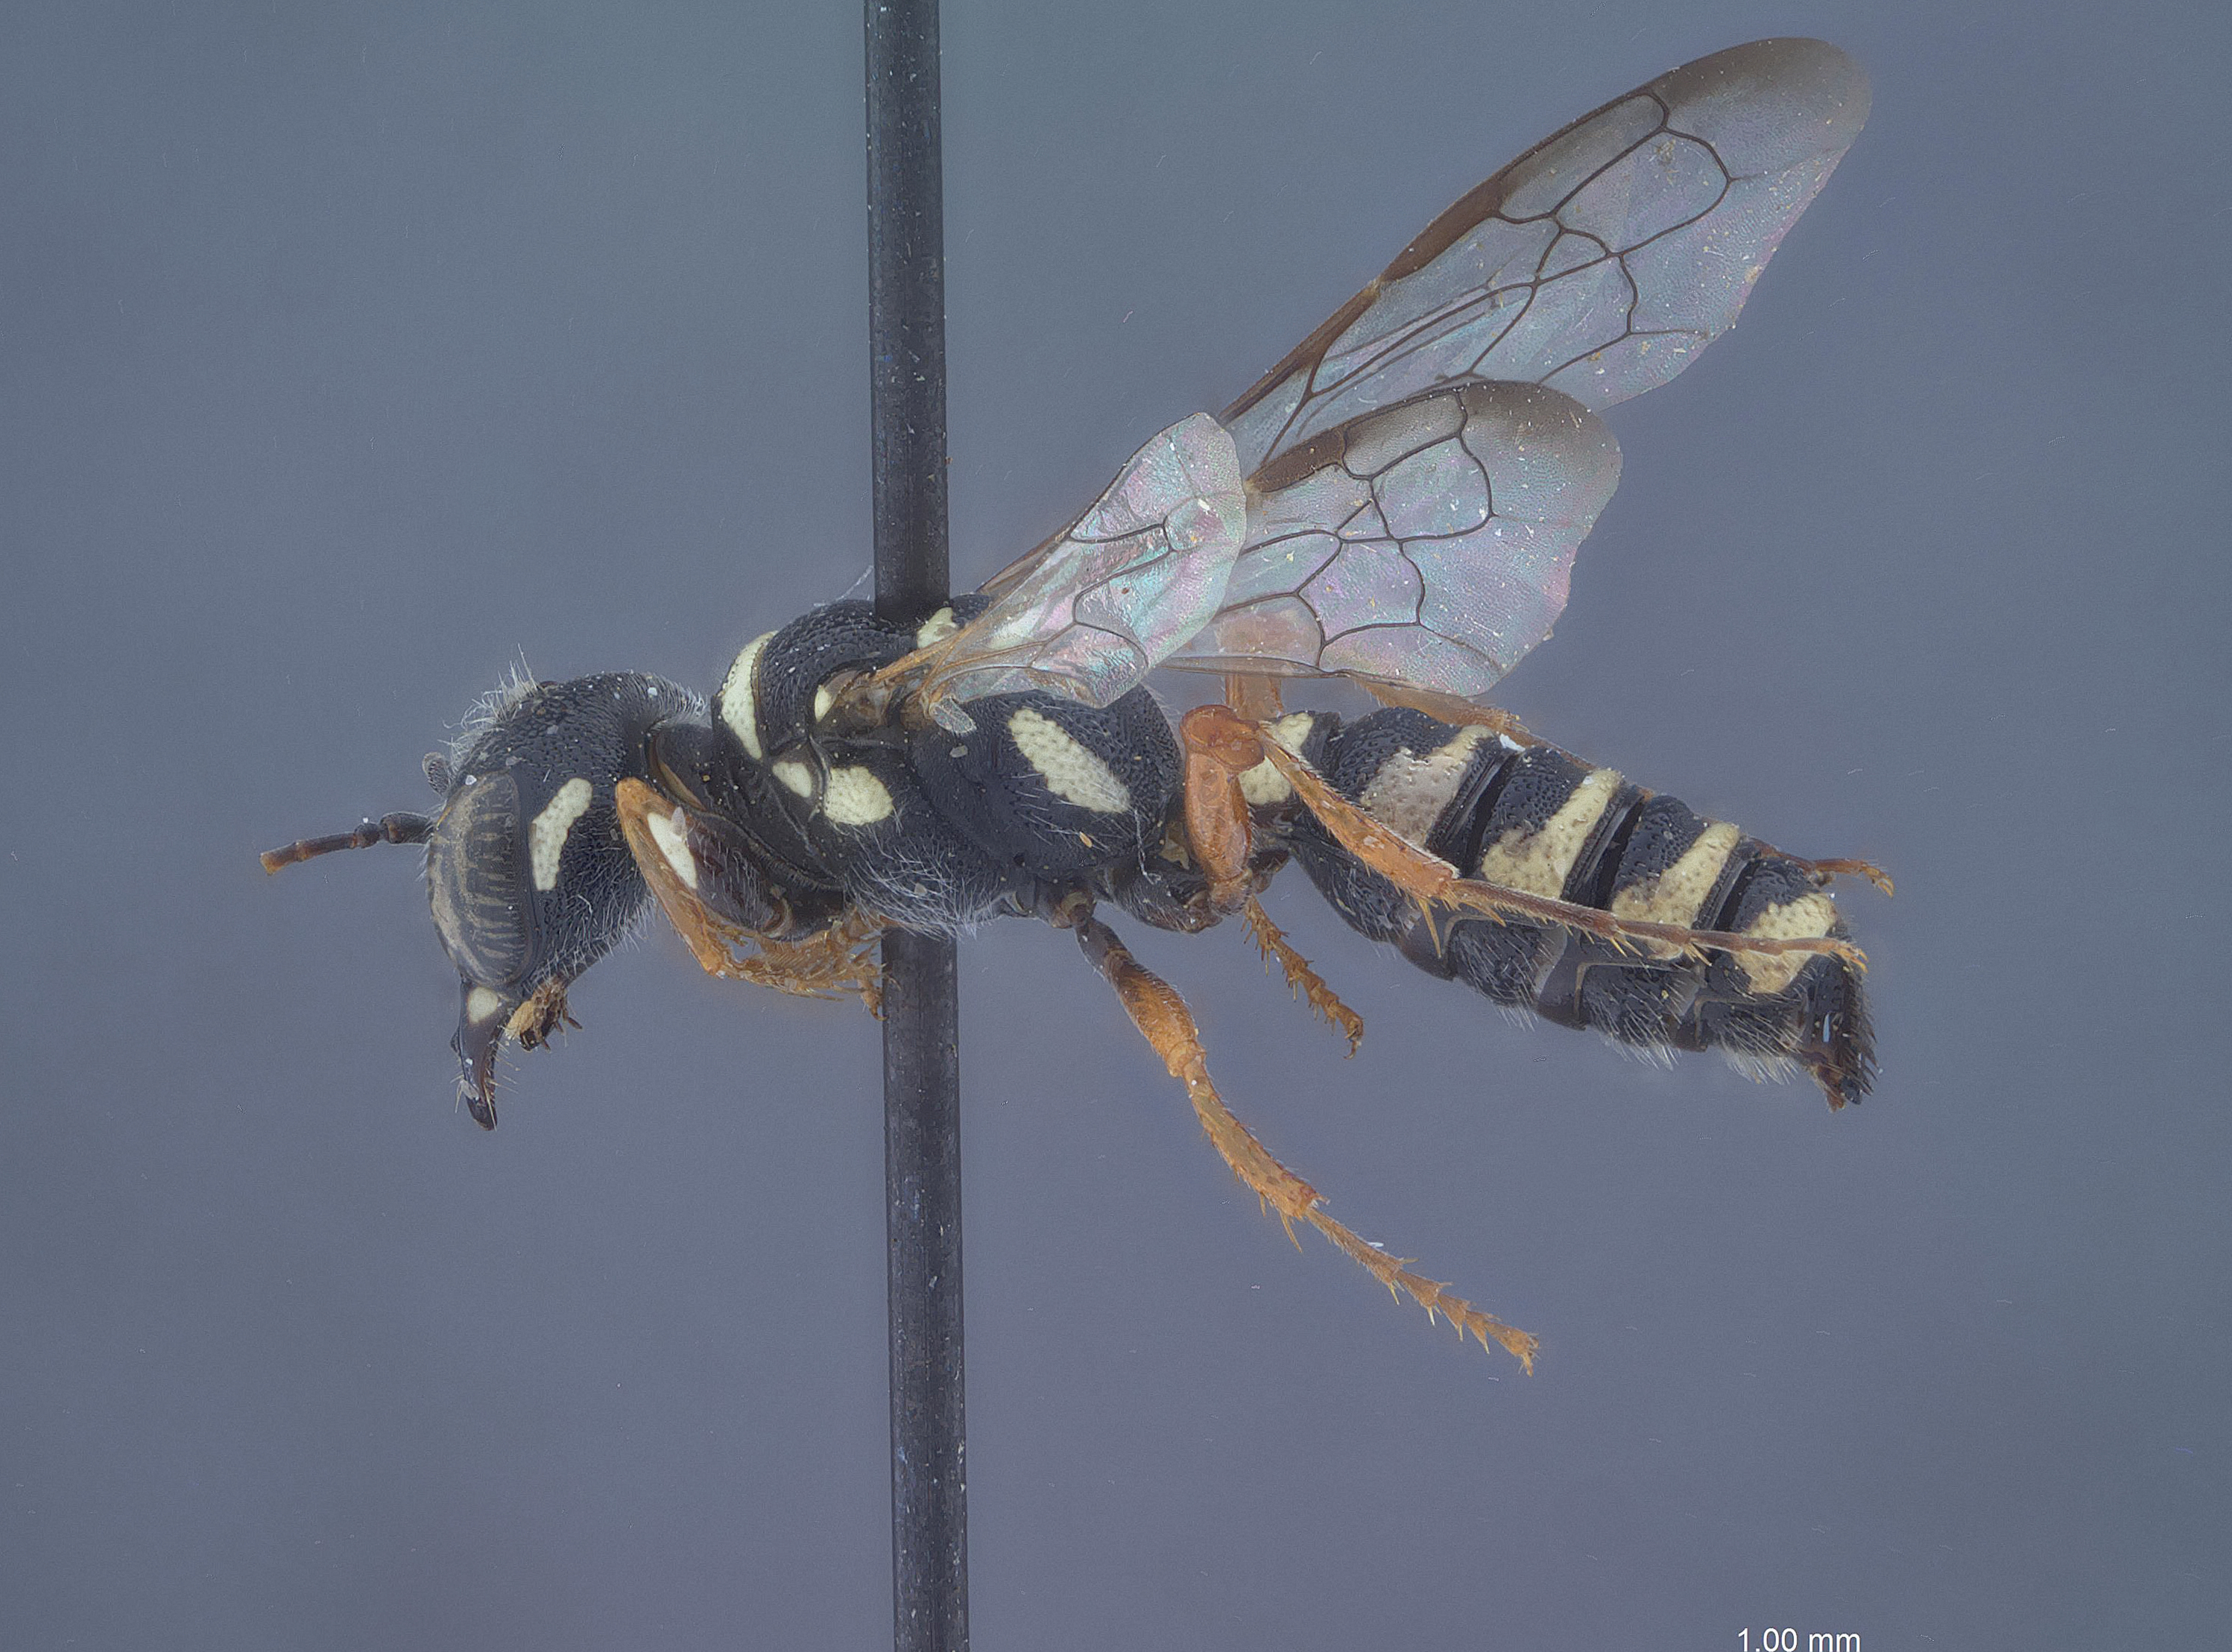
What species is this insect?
Eucerceris morula
